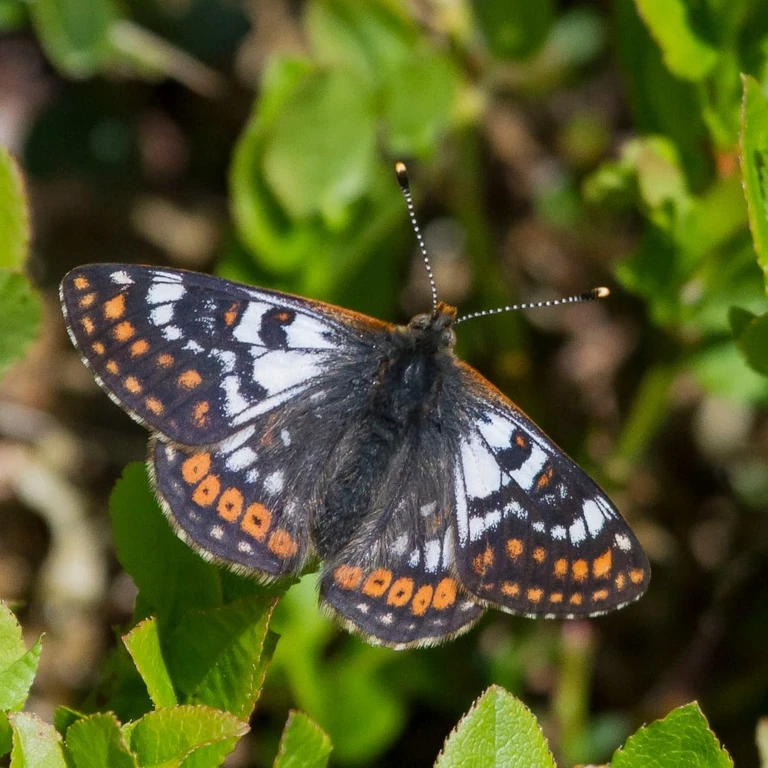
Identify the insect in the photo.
Euphydryas cynthia (also Hypodryas cynthia)
